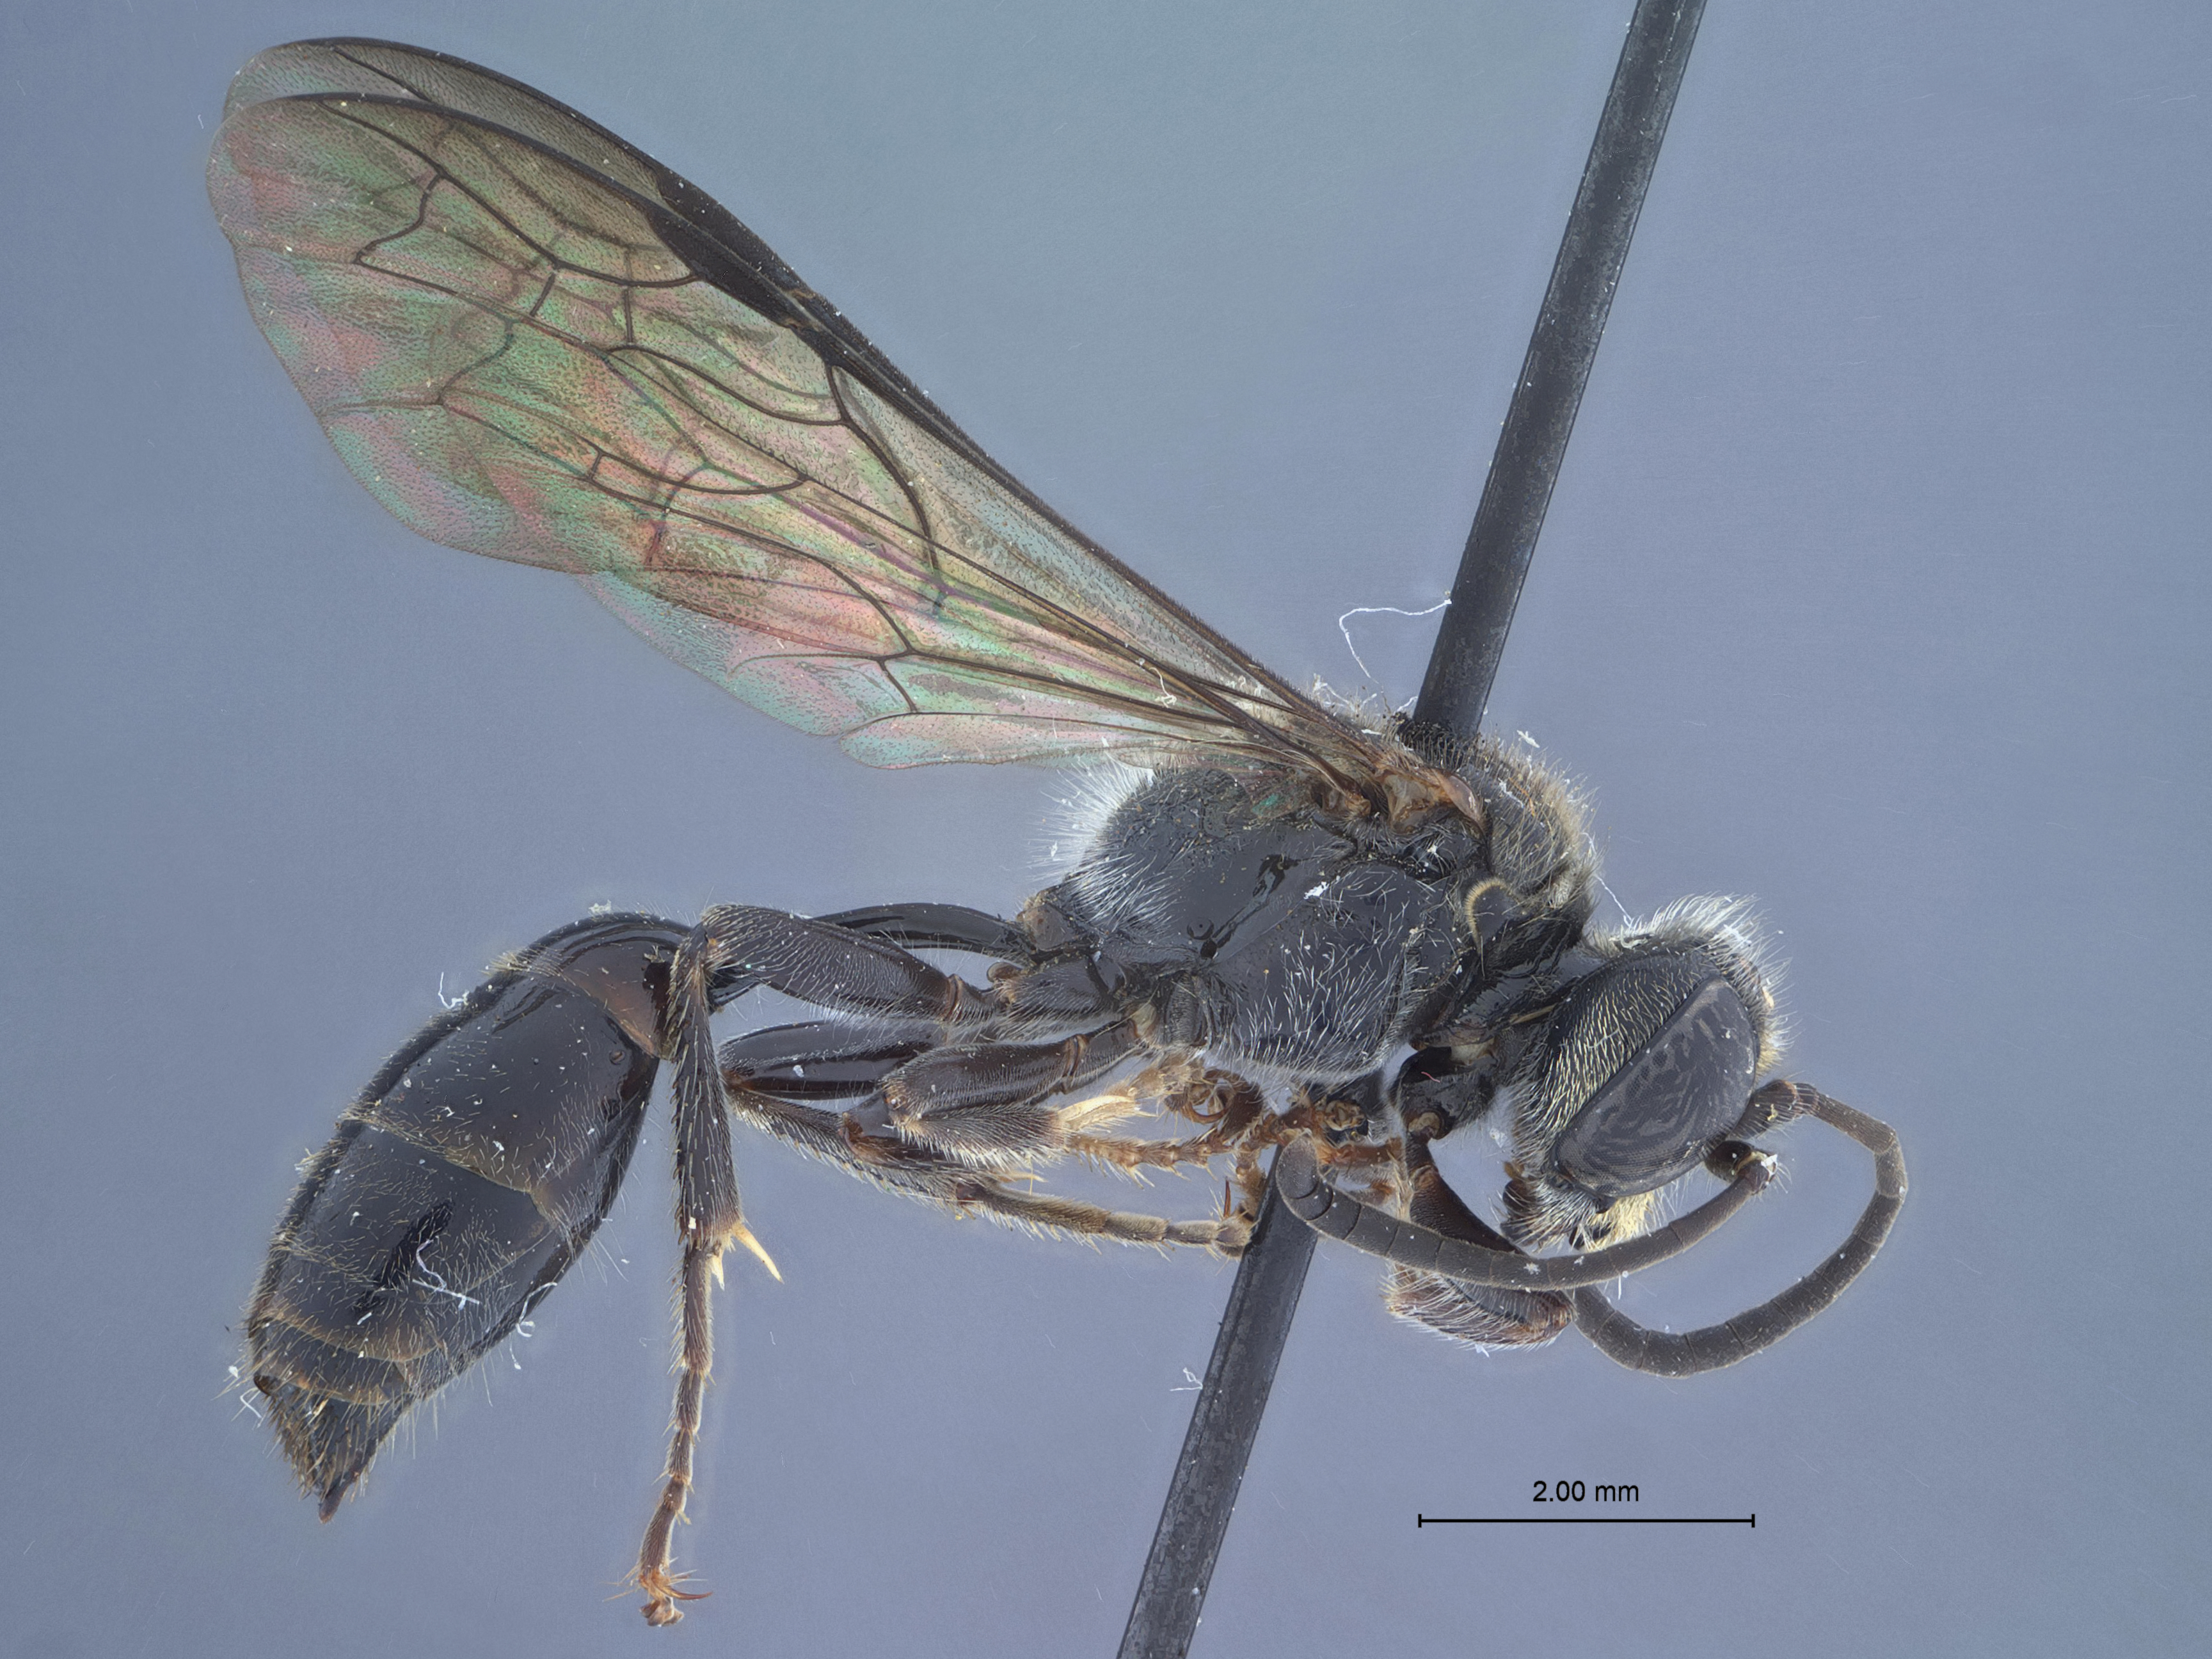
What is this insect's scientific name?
Psen krombeini
